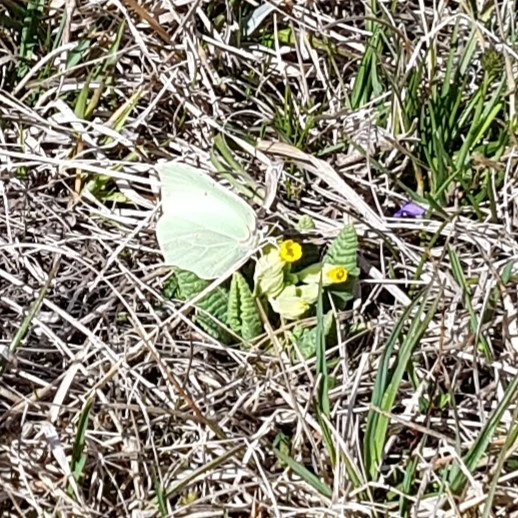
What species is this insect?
Gonepteryx rhamni
